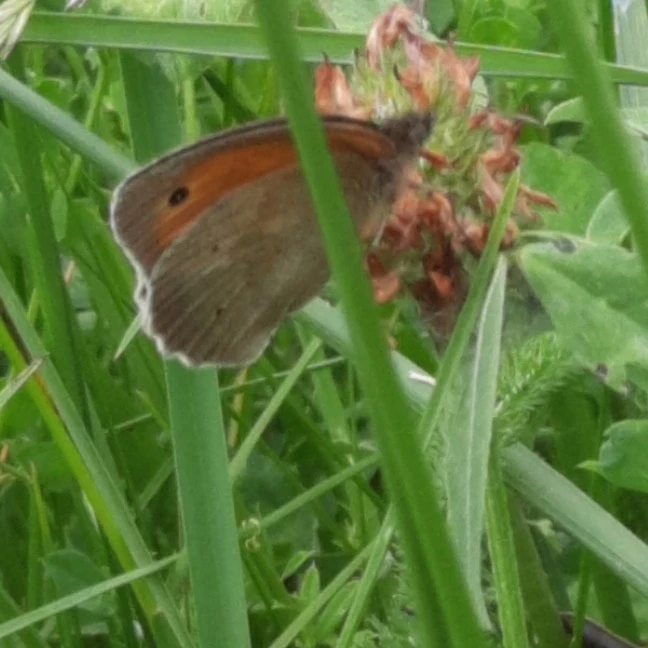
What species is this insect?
Maniola jurtina
